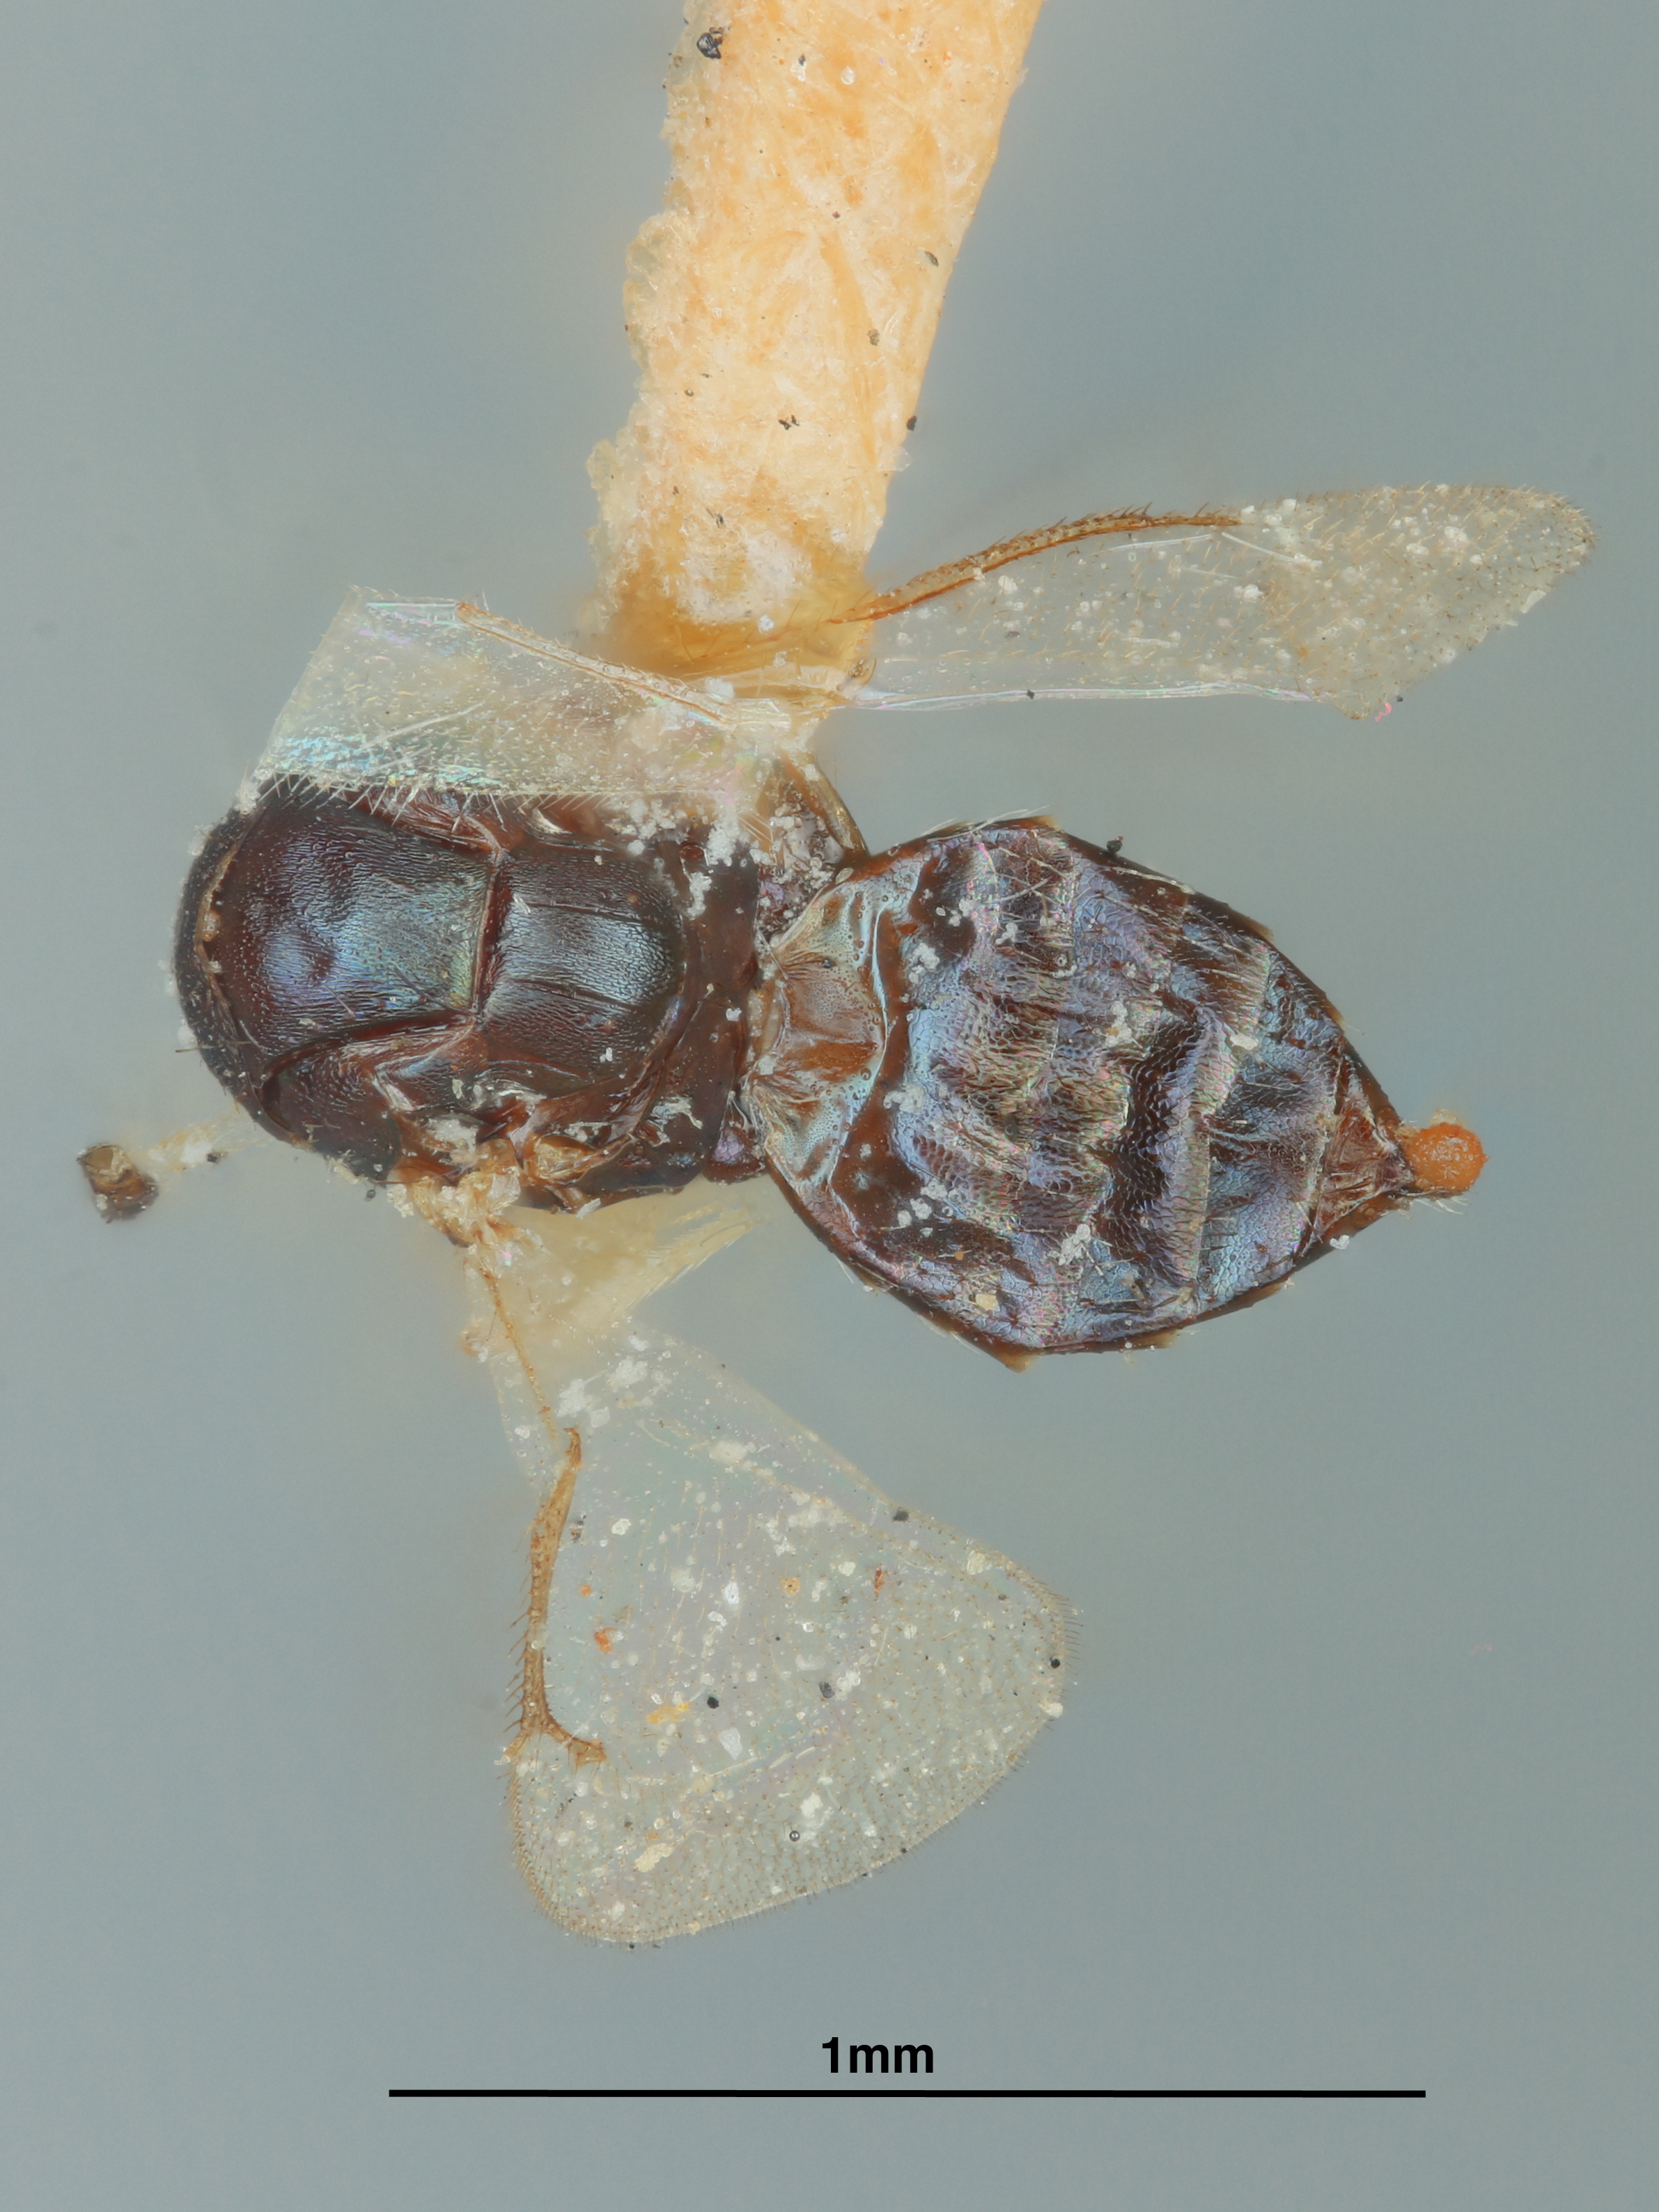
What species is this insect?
Tetrastichus blepyri
